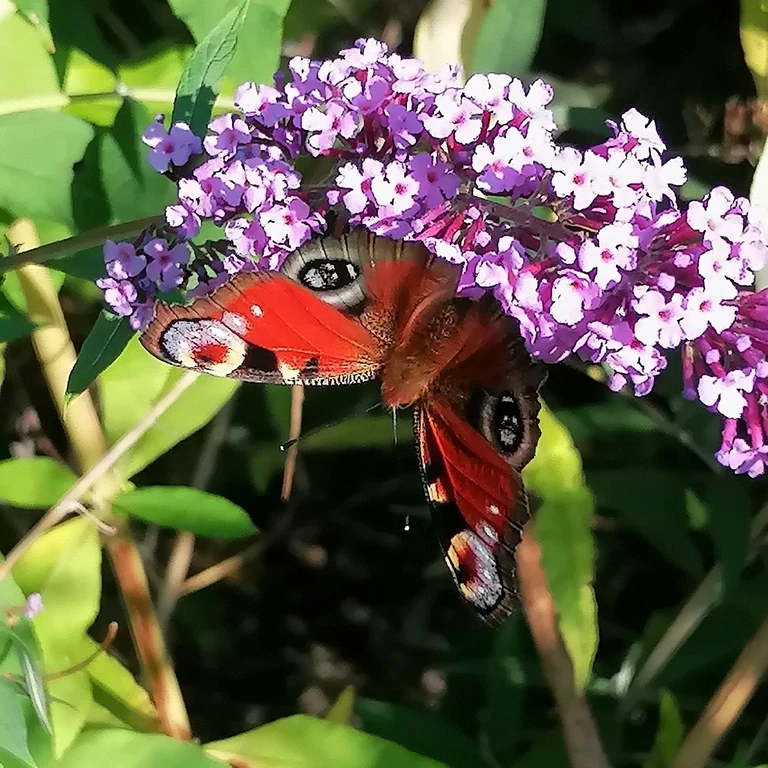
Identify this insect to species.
Aglais io
